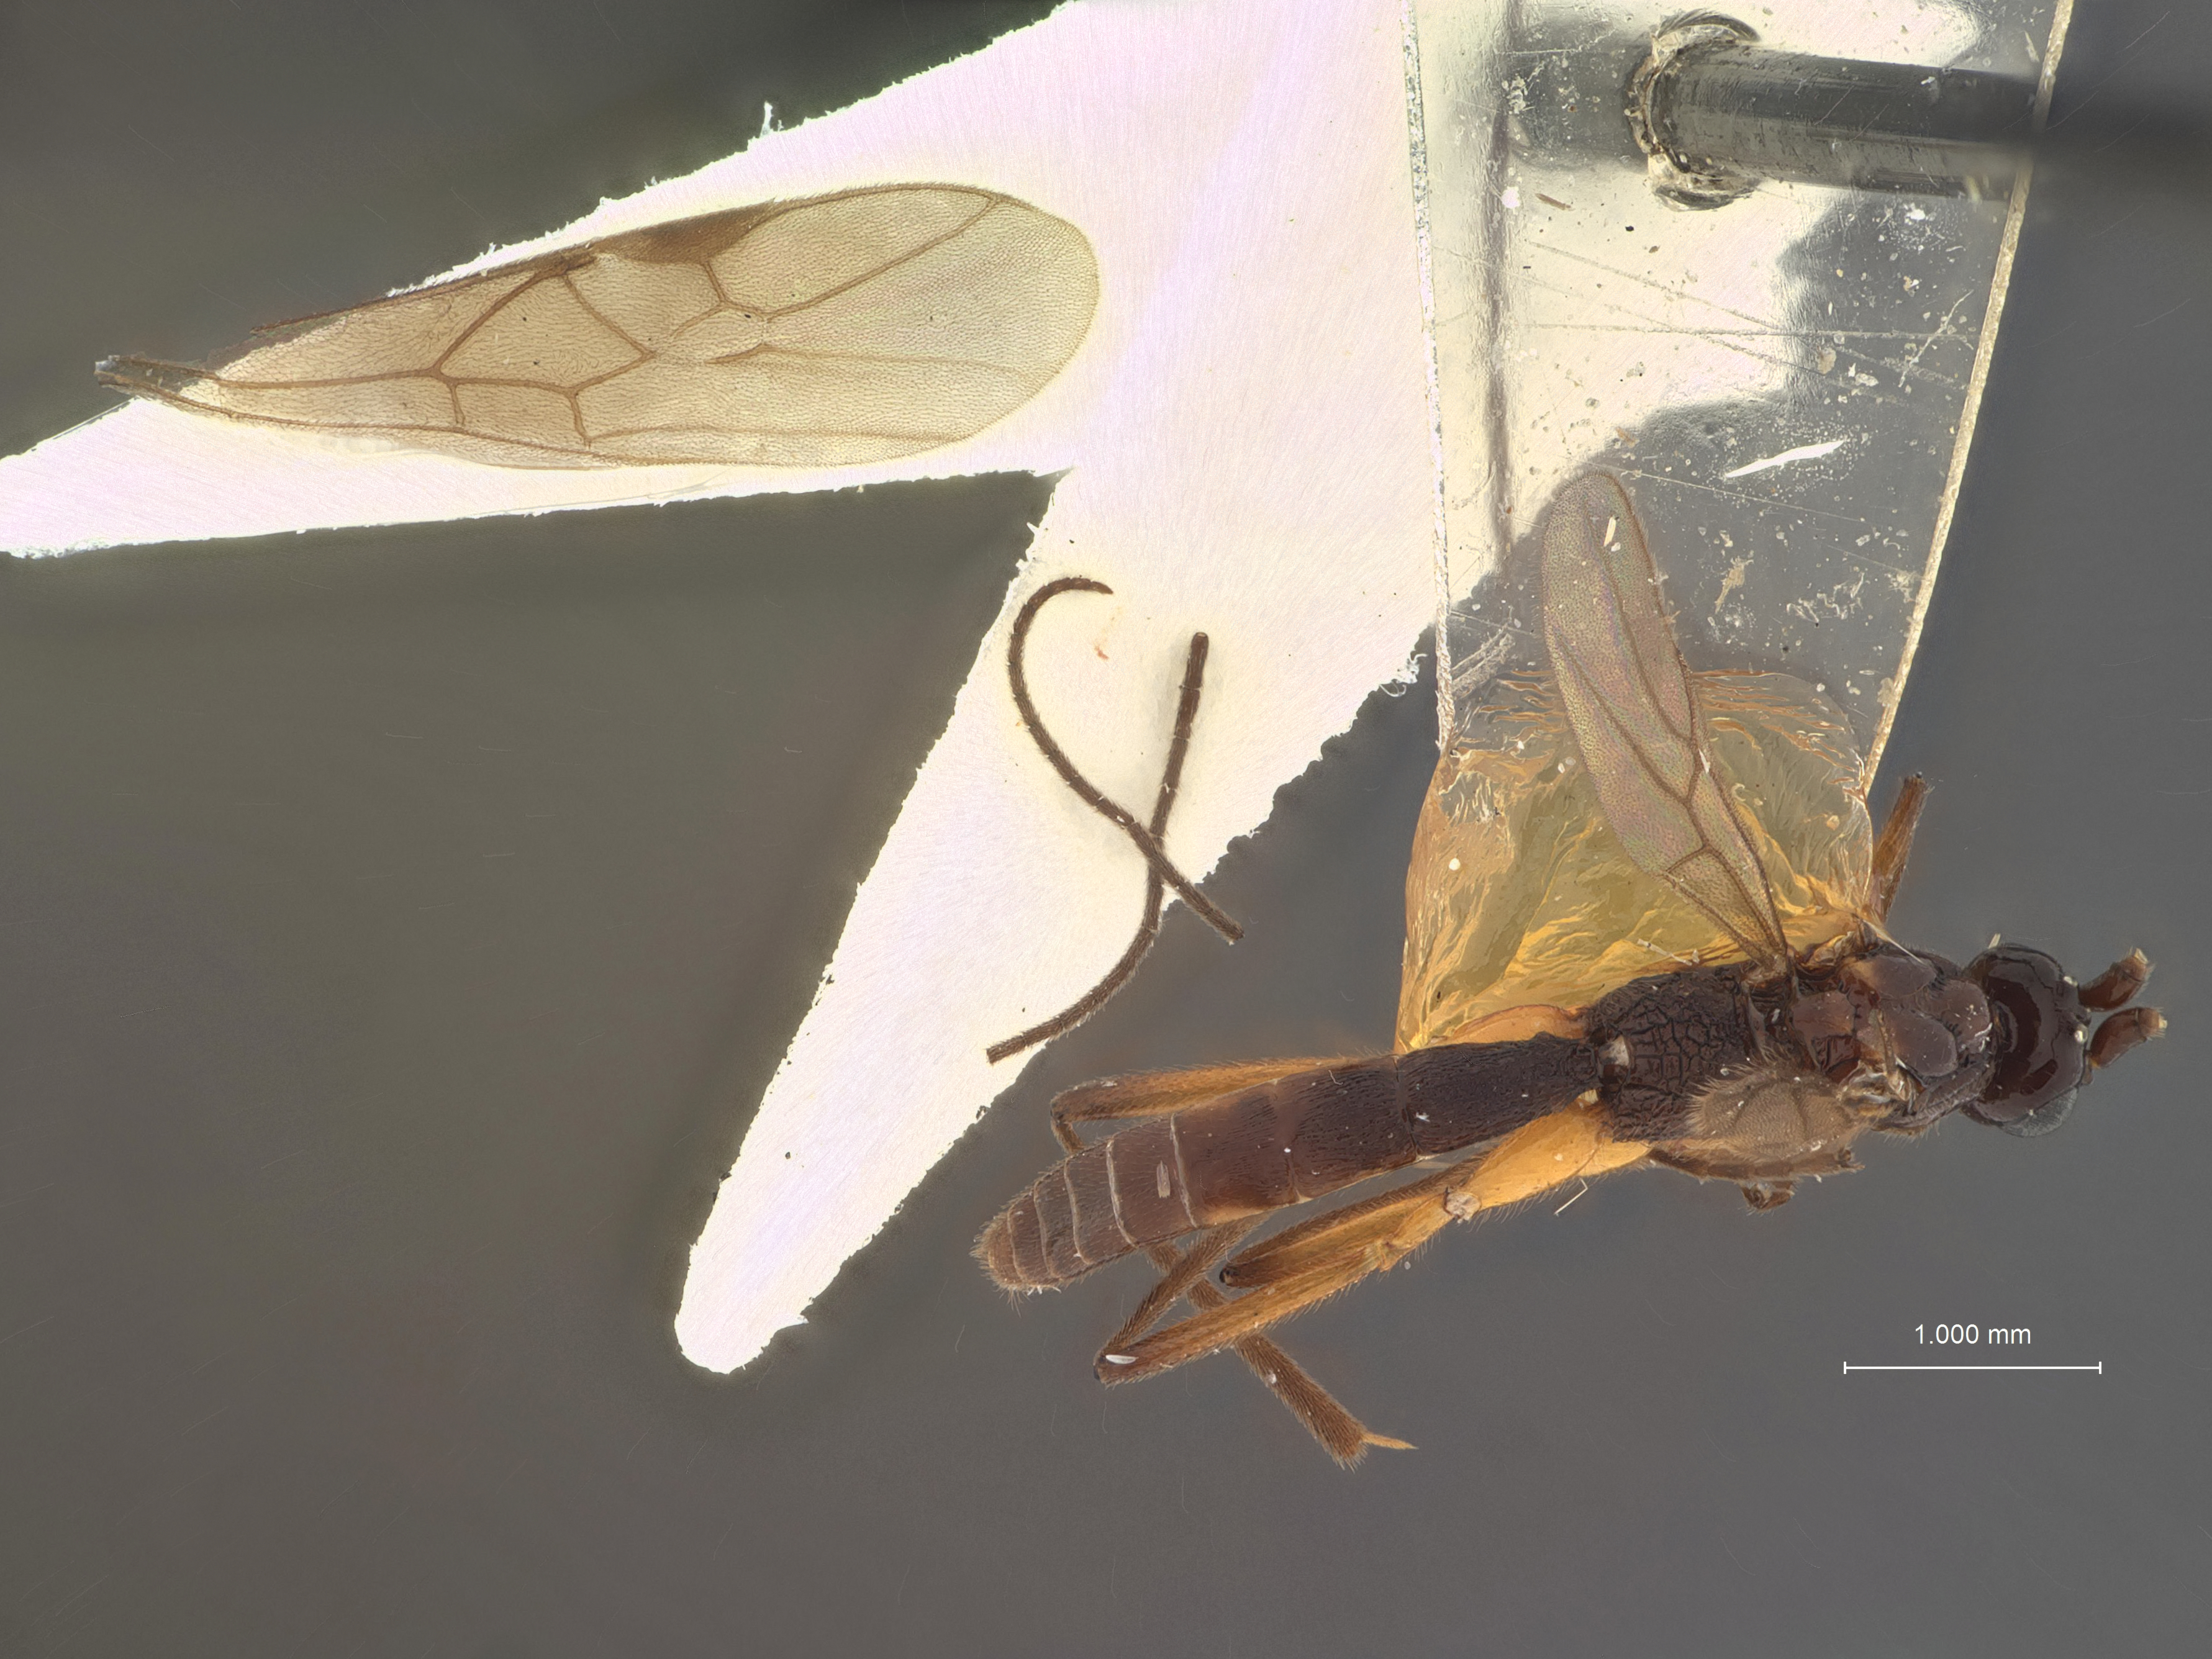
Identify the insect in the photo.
Macrocentrus infumatus
